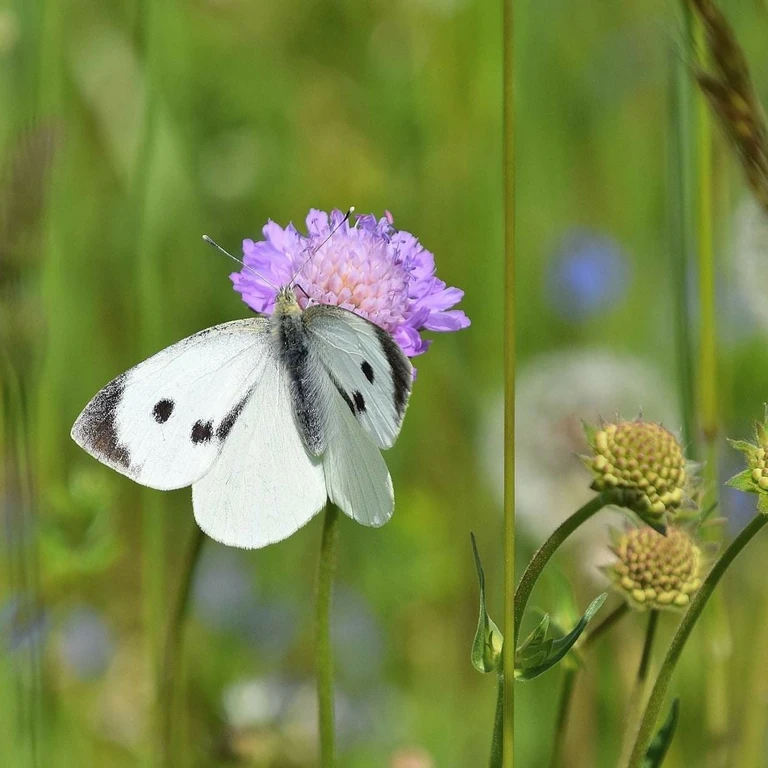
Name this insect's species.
Pieris brassicae
